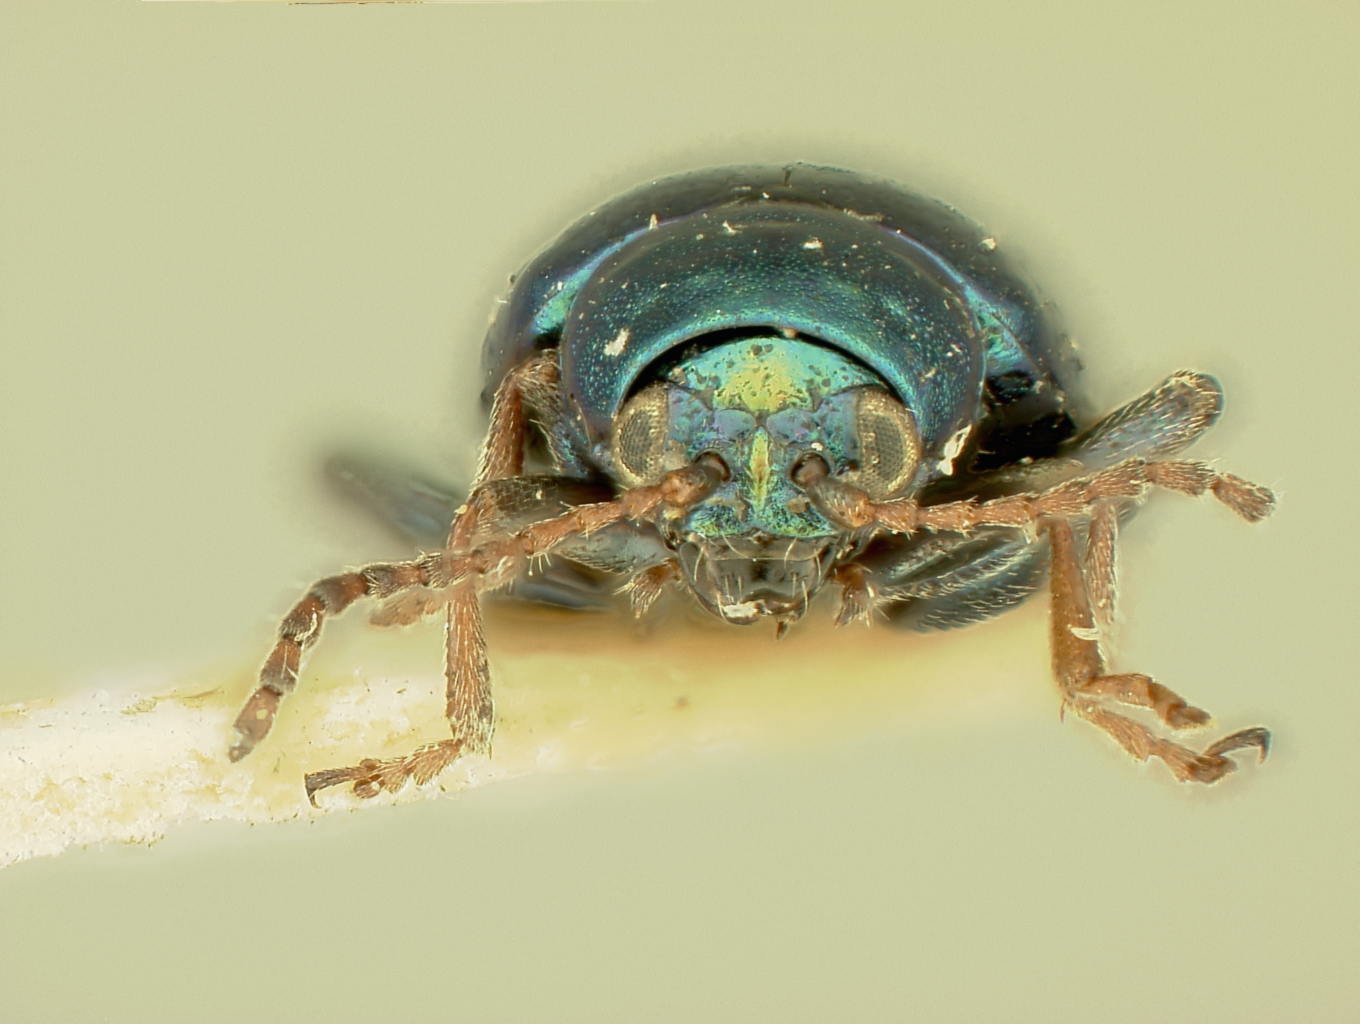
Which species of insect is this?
Altica nancyae (also Haltica nancyae)
